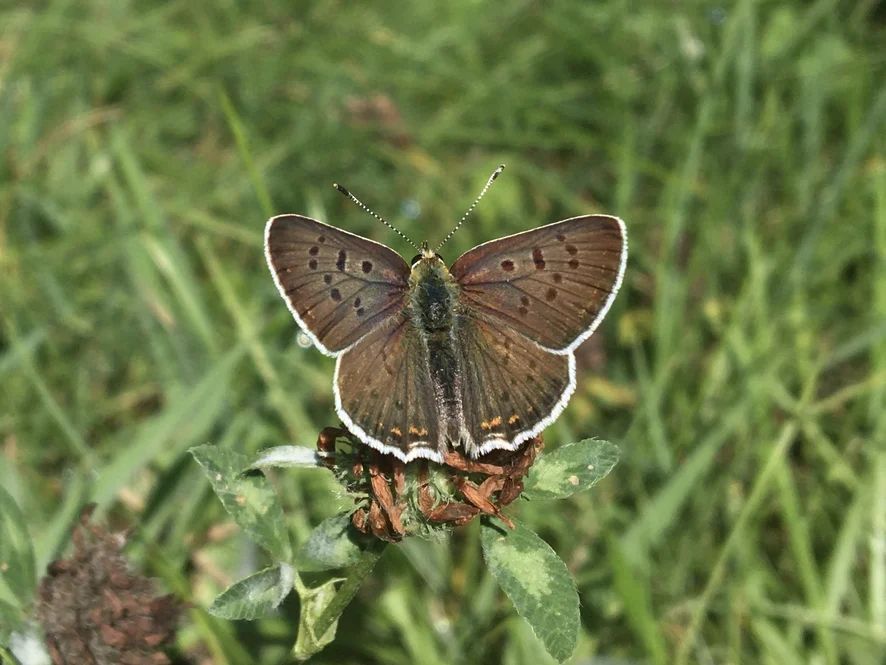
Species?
Lycaena tityrus (also Loweia tityrus)
